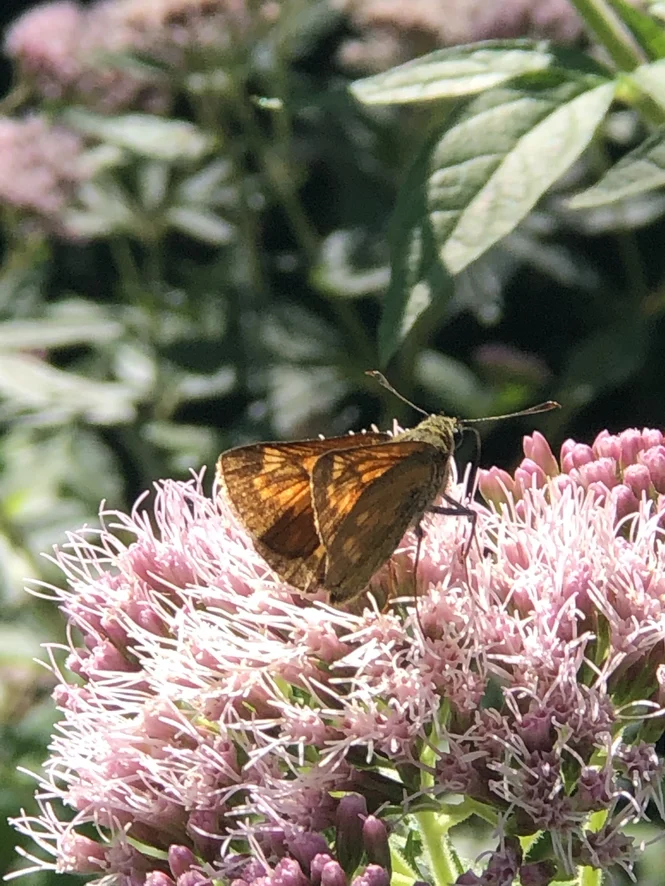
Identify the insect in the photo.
Ochlodes sylvanus (also Ochlodes venata)
